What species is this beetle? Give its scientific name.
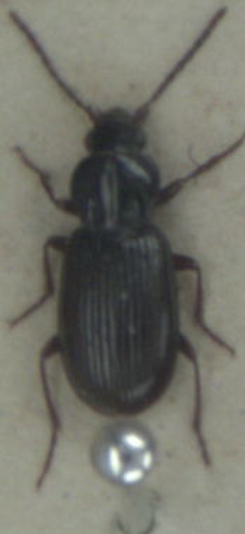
Pterostichus strenuus
